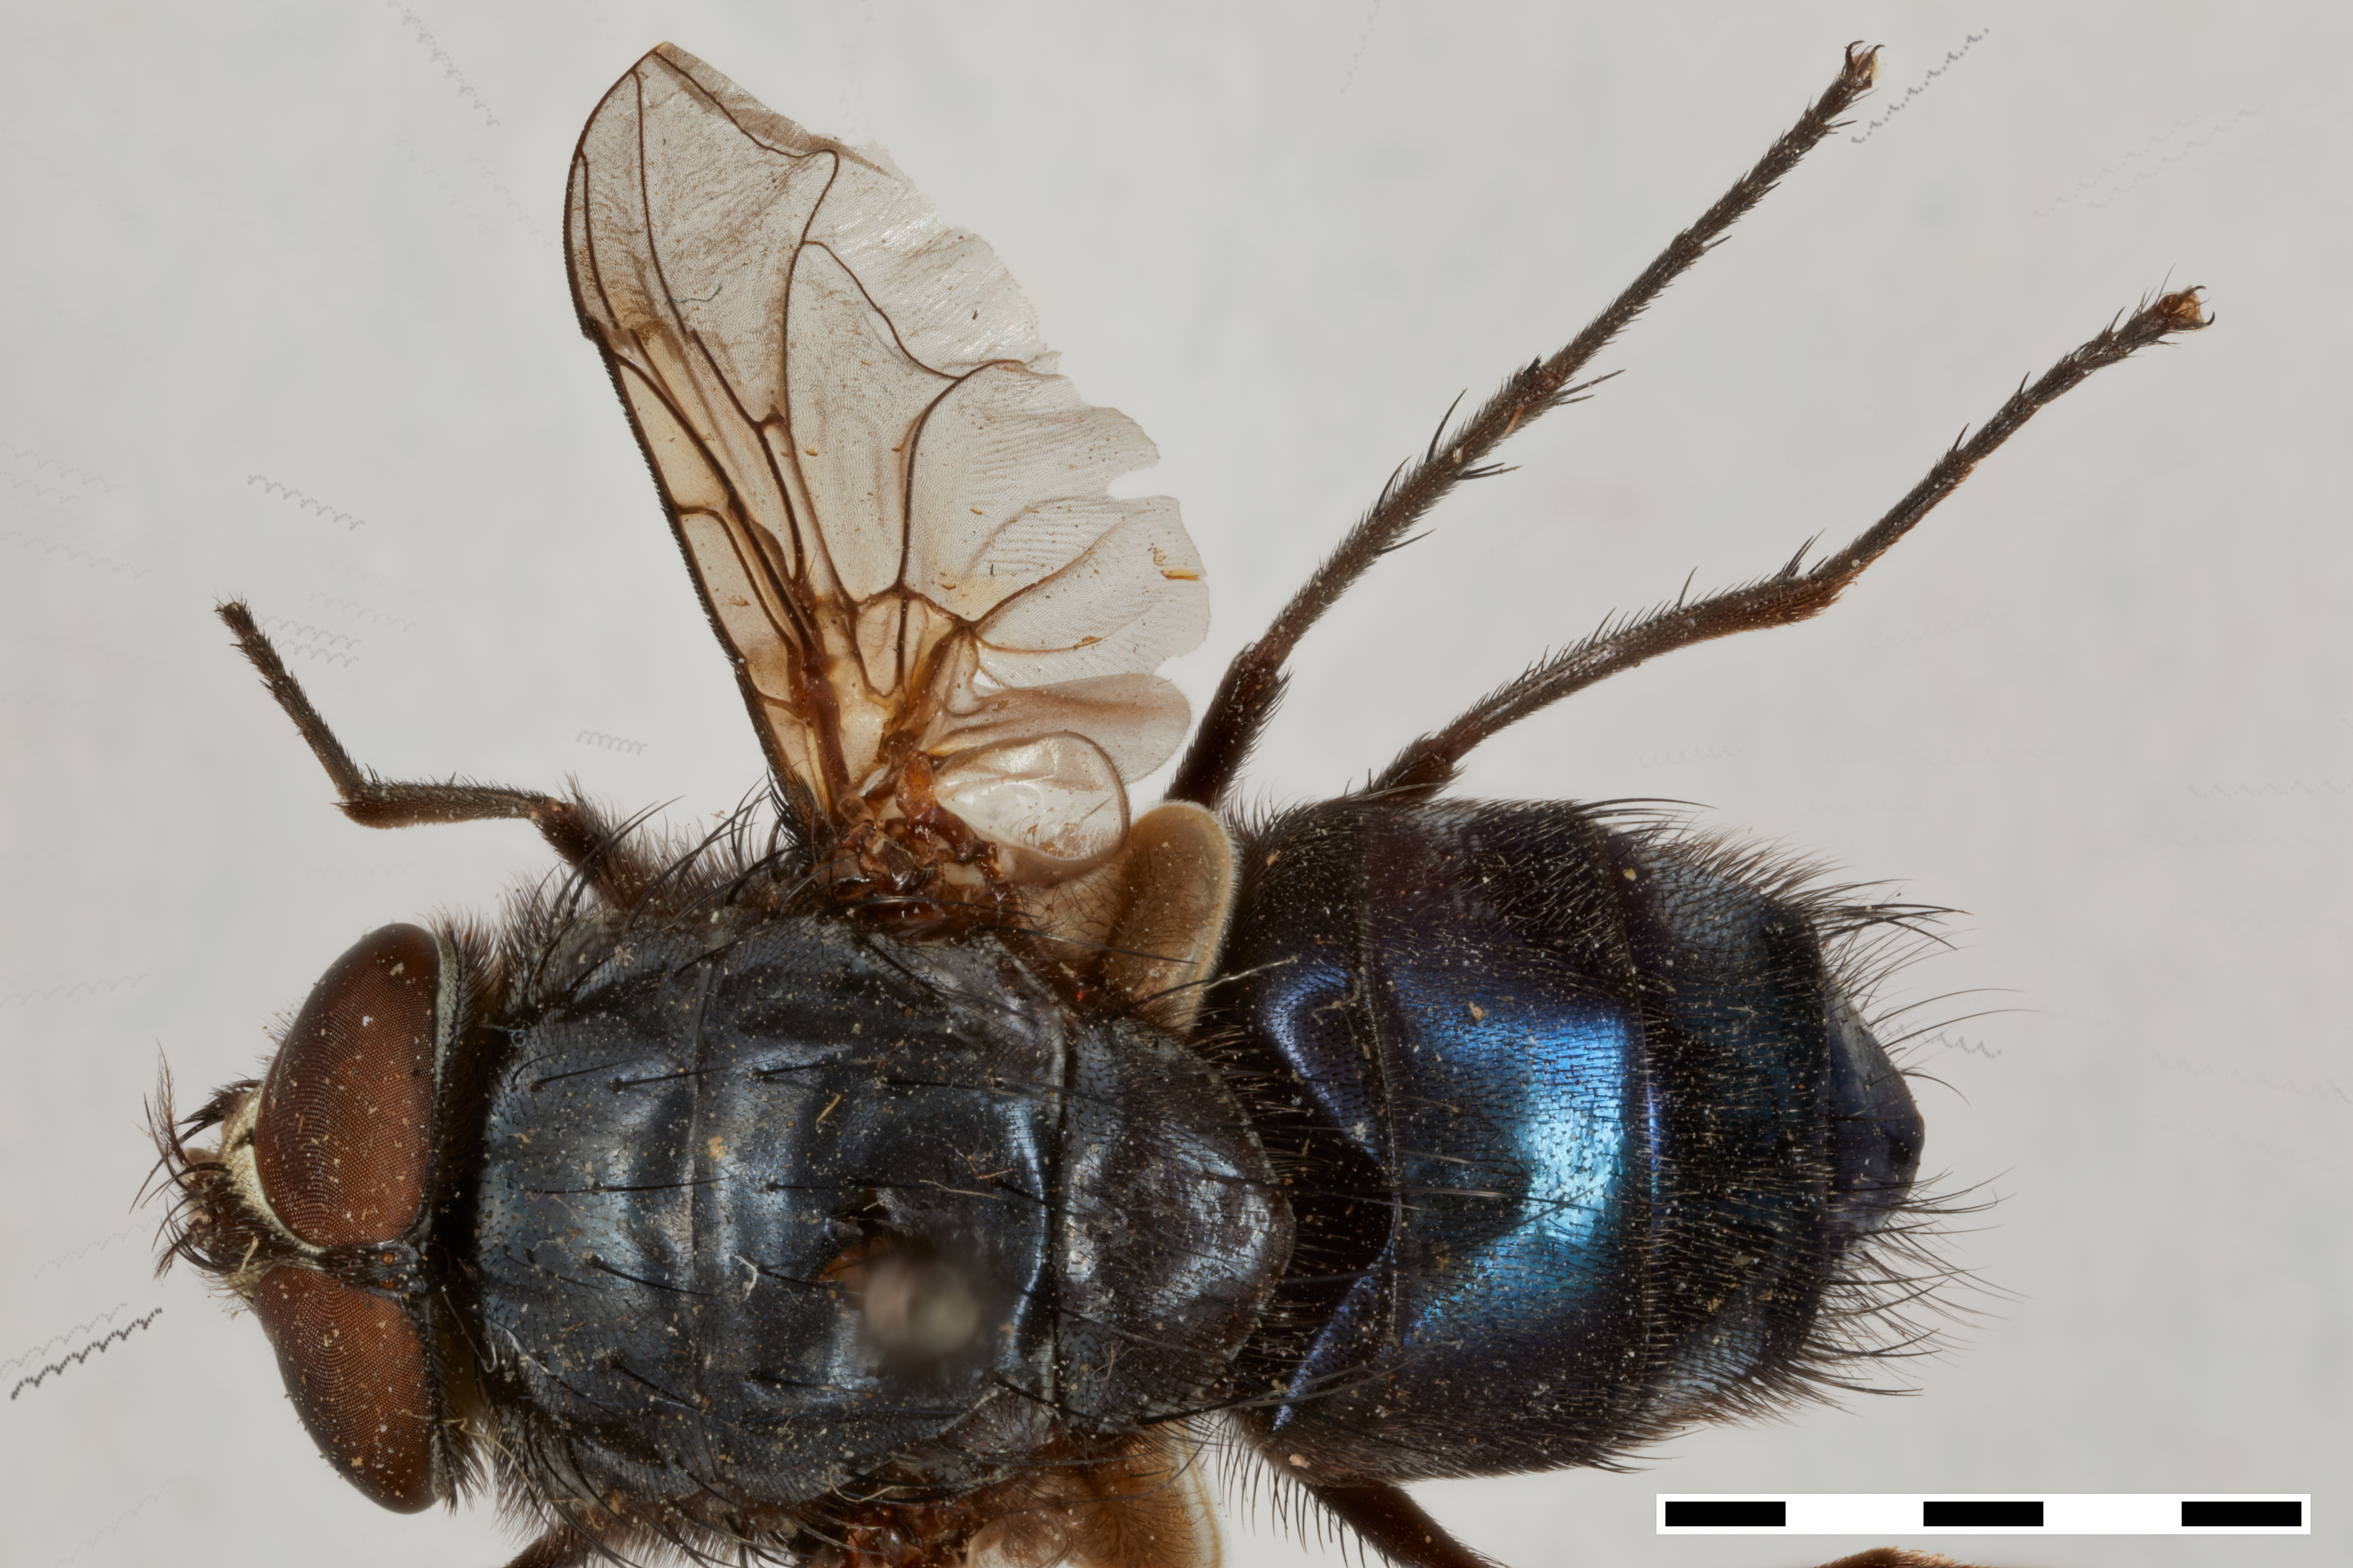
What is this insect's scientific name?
Calliphora lata
